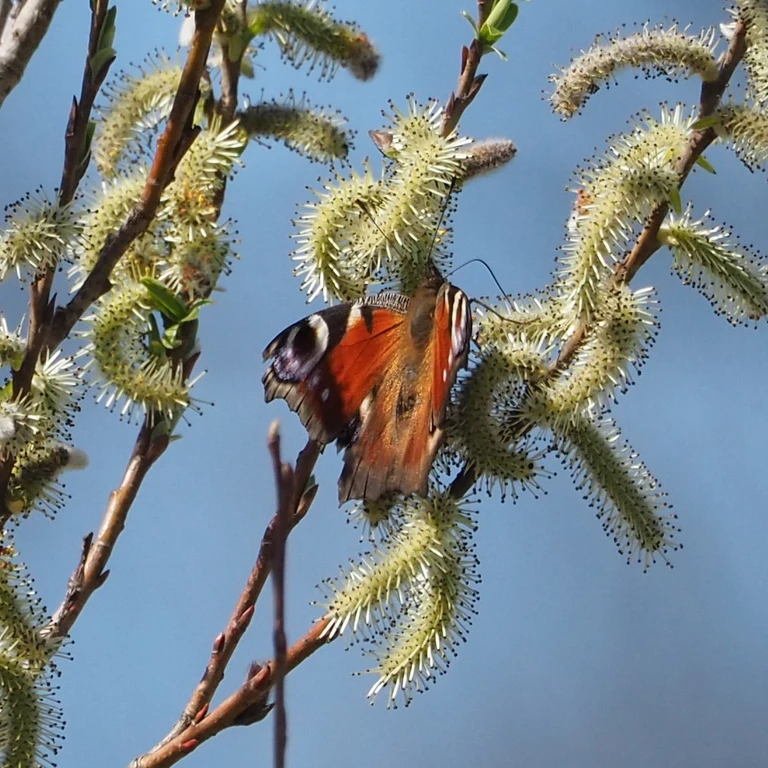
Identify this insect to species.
Aglais io
